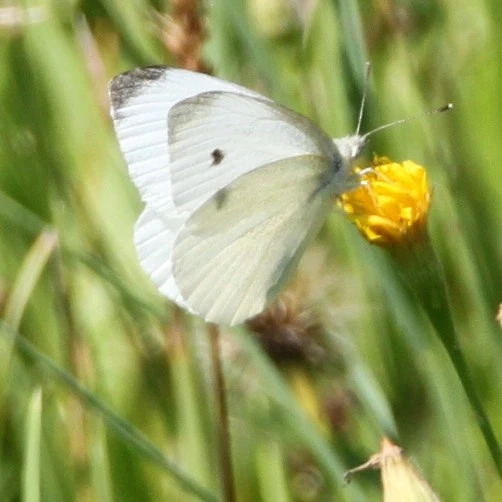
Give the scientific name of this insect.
Pieris rapae
